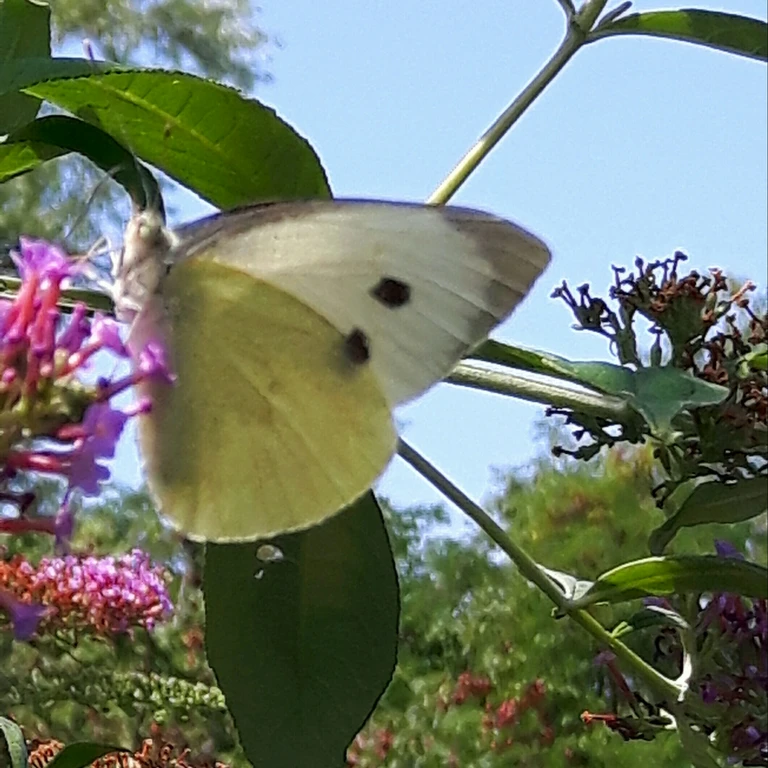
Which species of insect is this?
Pieris brassicae
